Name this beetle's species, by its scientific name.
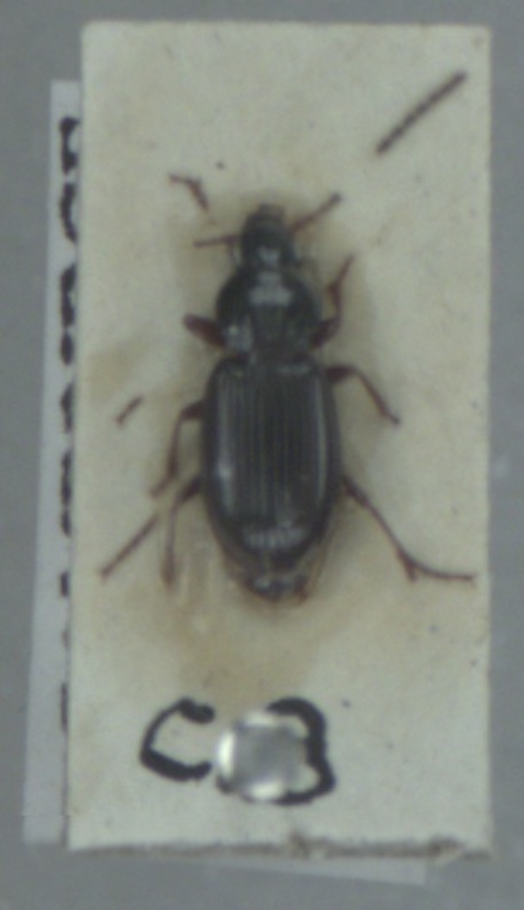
Pterostichus strenuus
